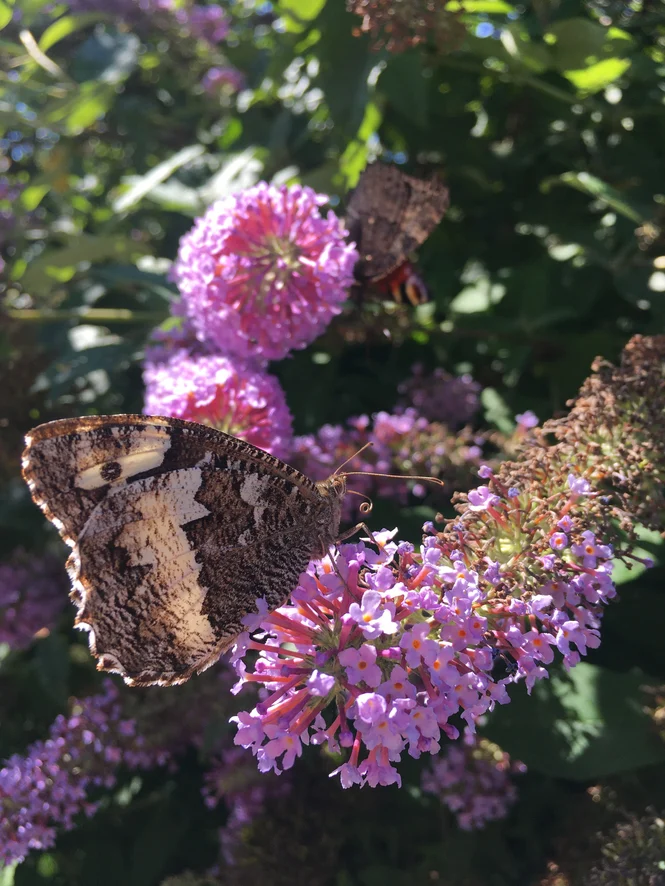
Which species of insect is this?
Brintesia circe
